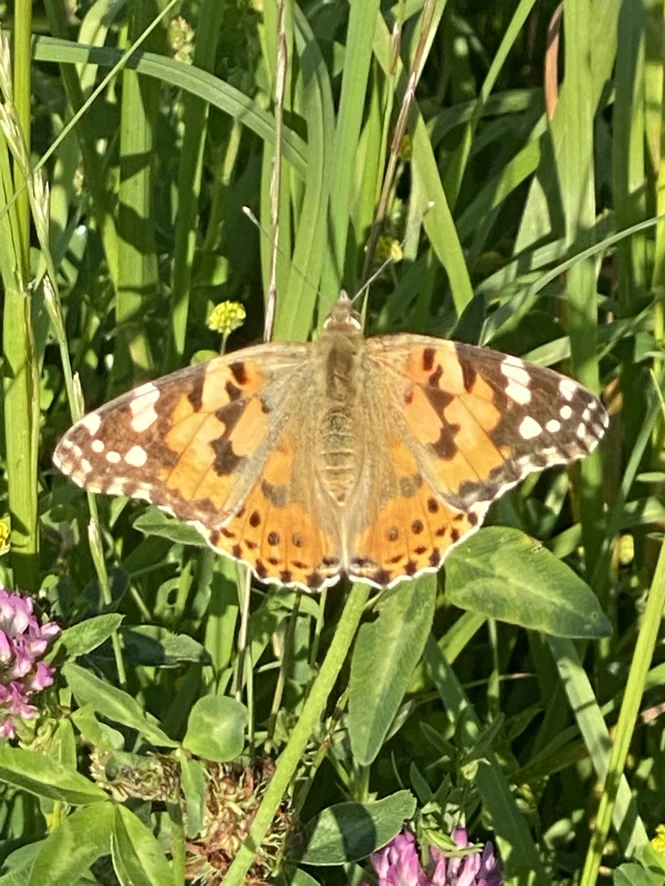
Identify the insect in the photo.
Vanessa cardui
